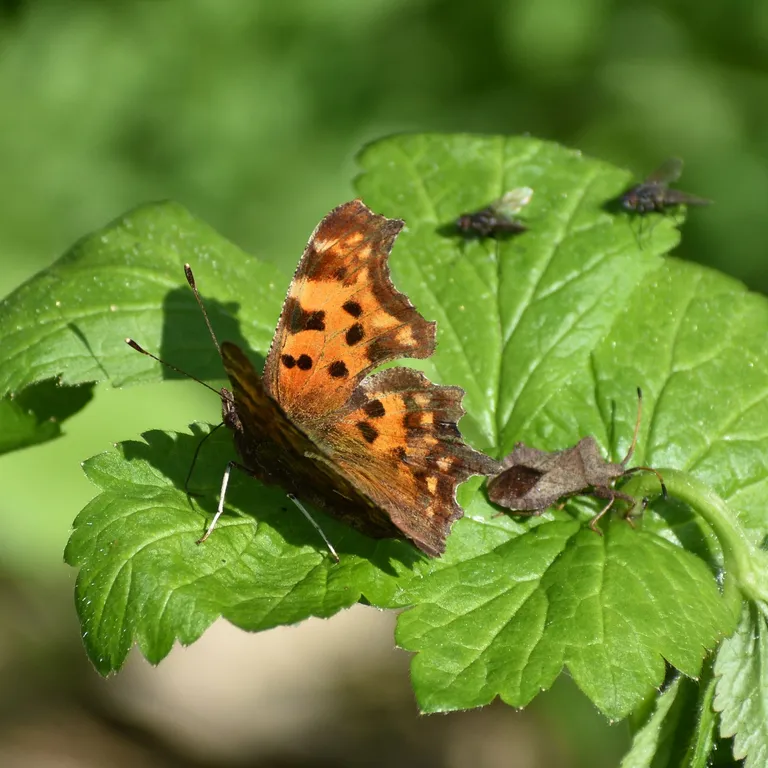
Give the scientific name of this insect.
Polygonia c-album
